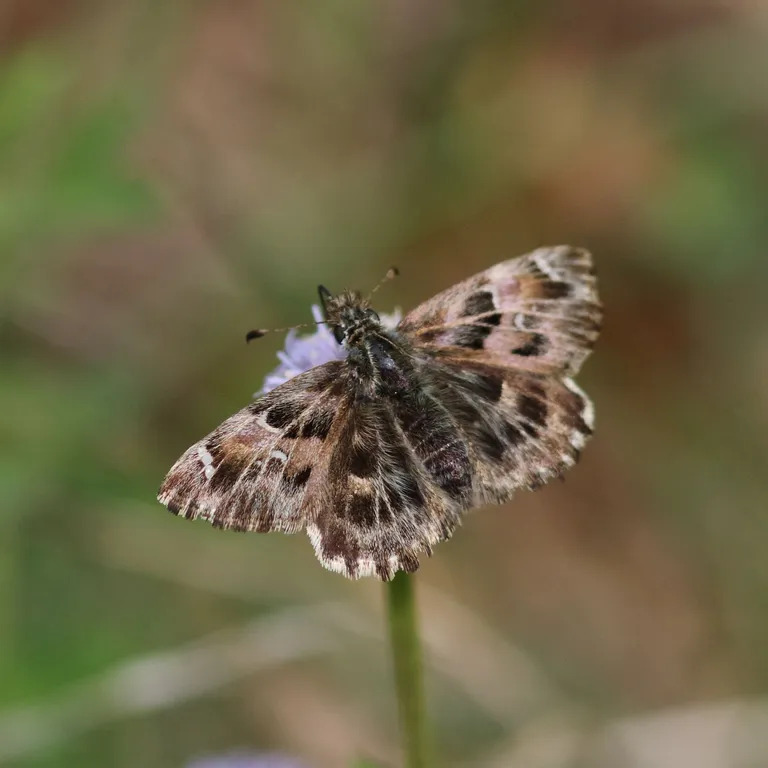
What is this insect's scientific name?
Carcharodus alceae
